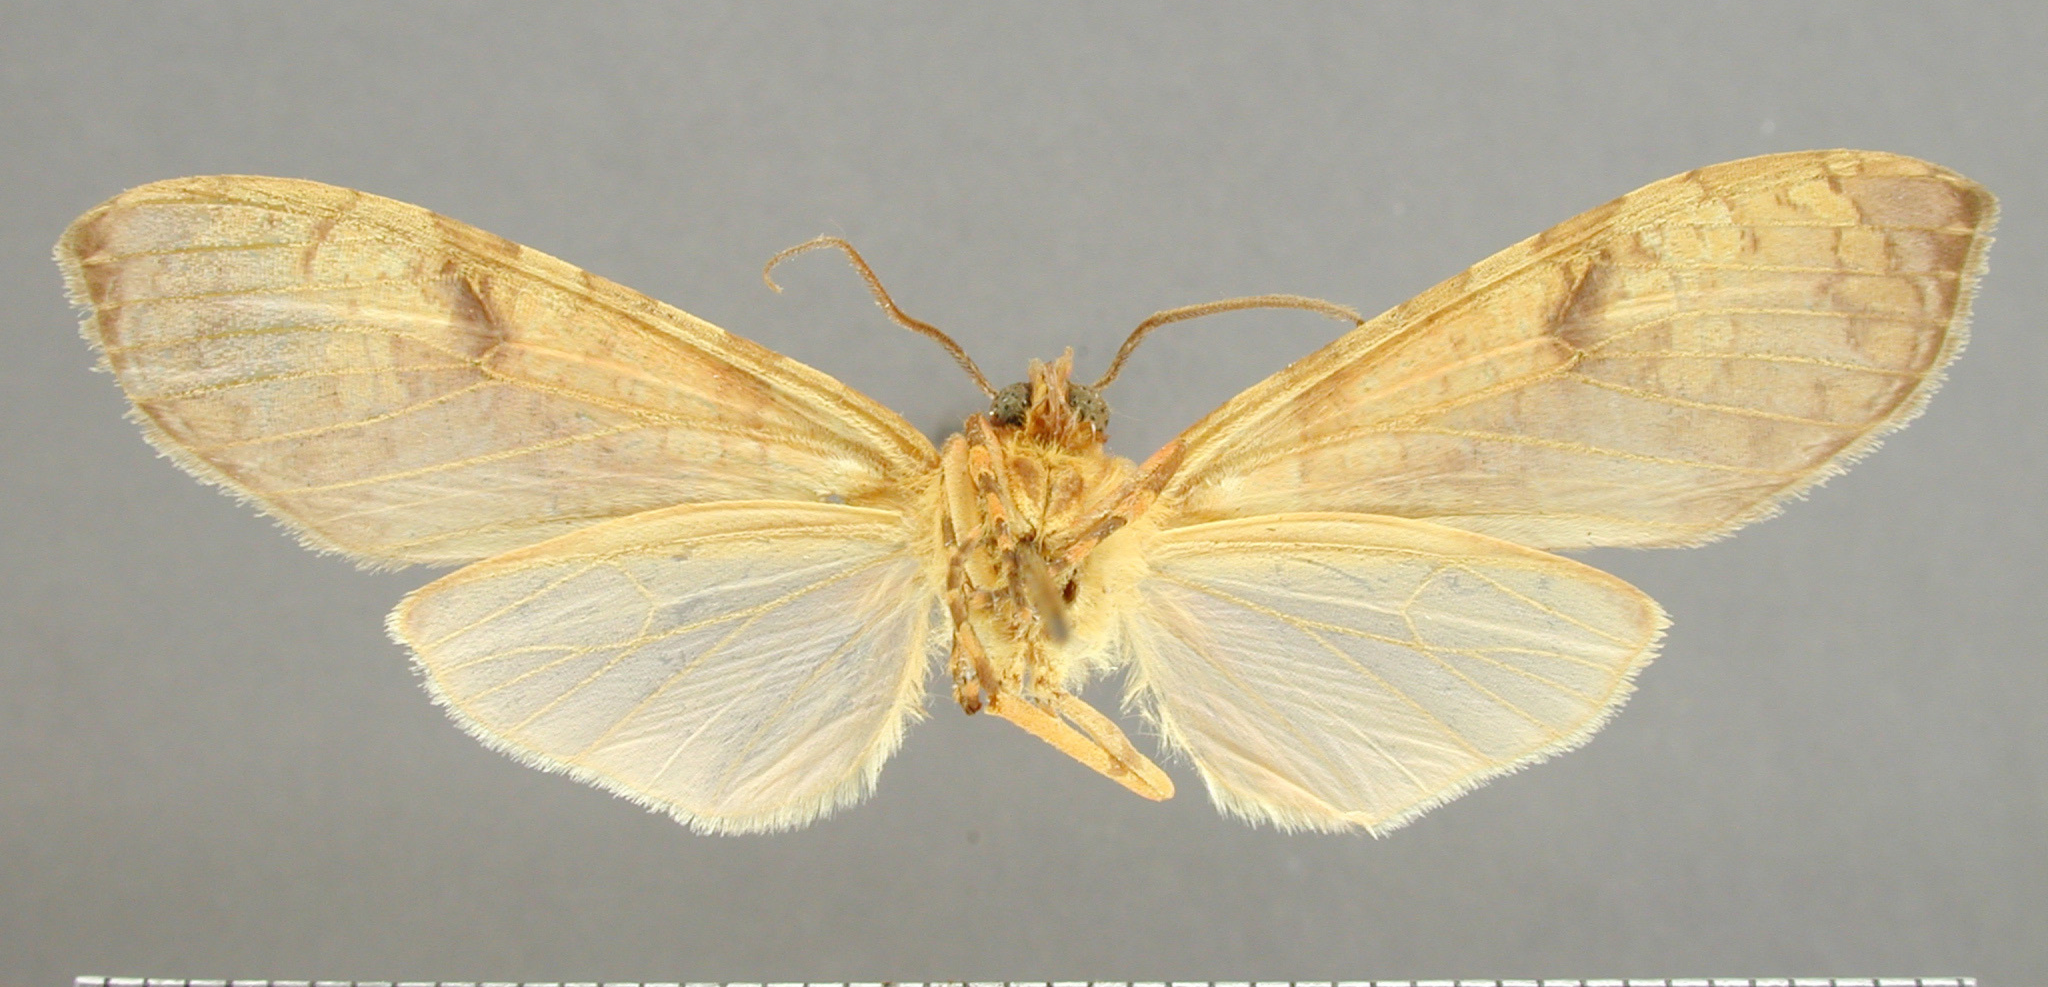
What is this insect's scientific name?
Graphea marmorea
